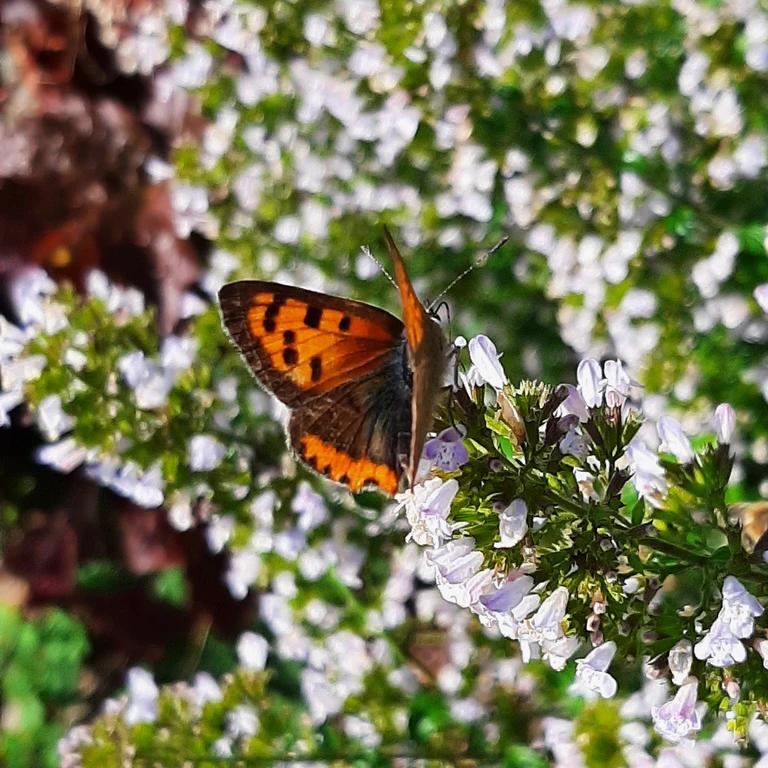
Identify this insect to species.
Lycaena phlaeas
